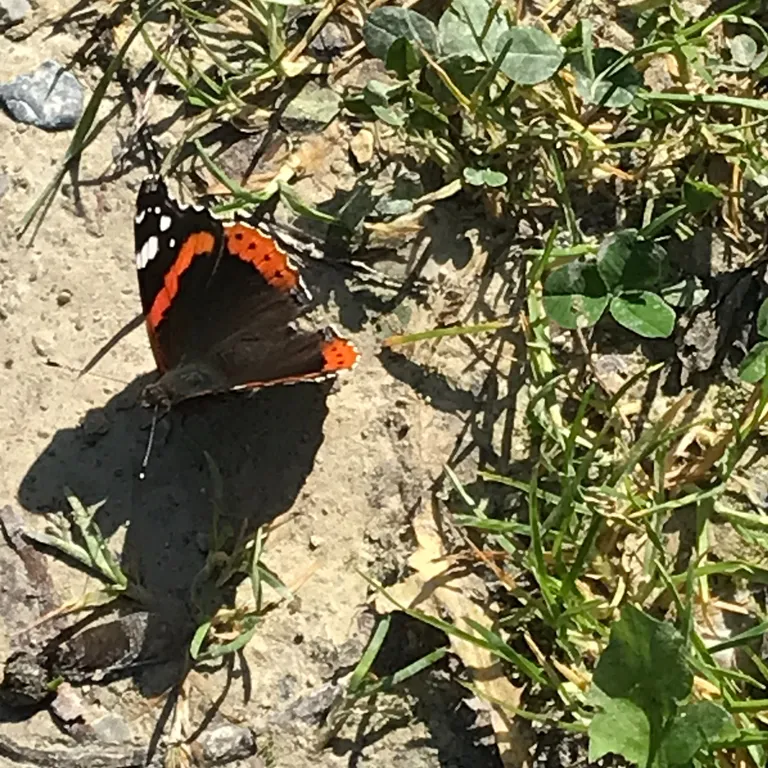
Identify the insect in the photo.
Vanessa atalanta
